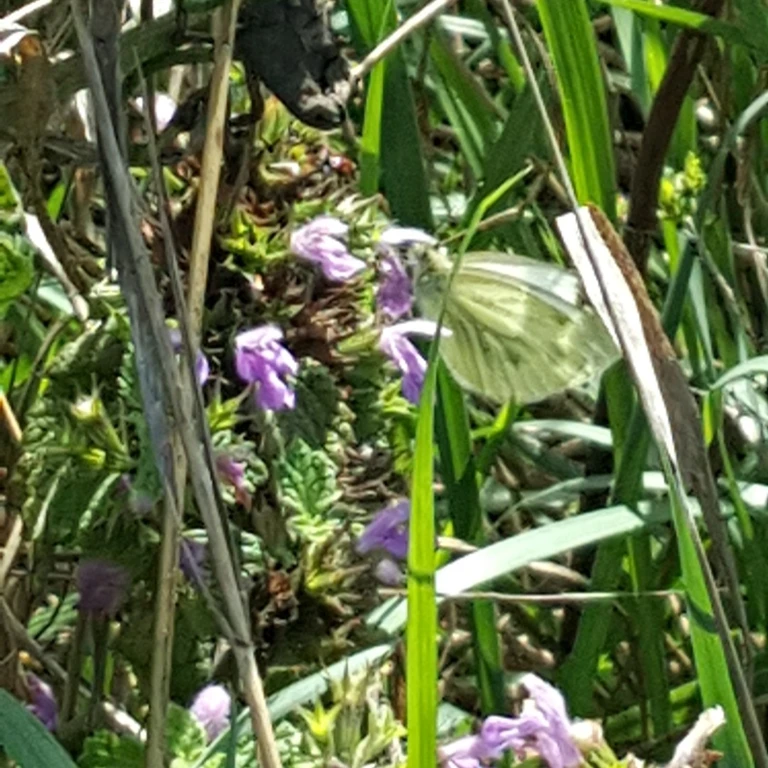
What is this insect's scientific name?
Pieris napi
